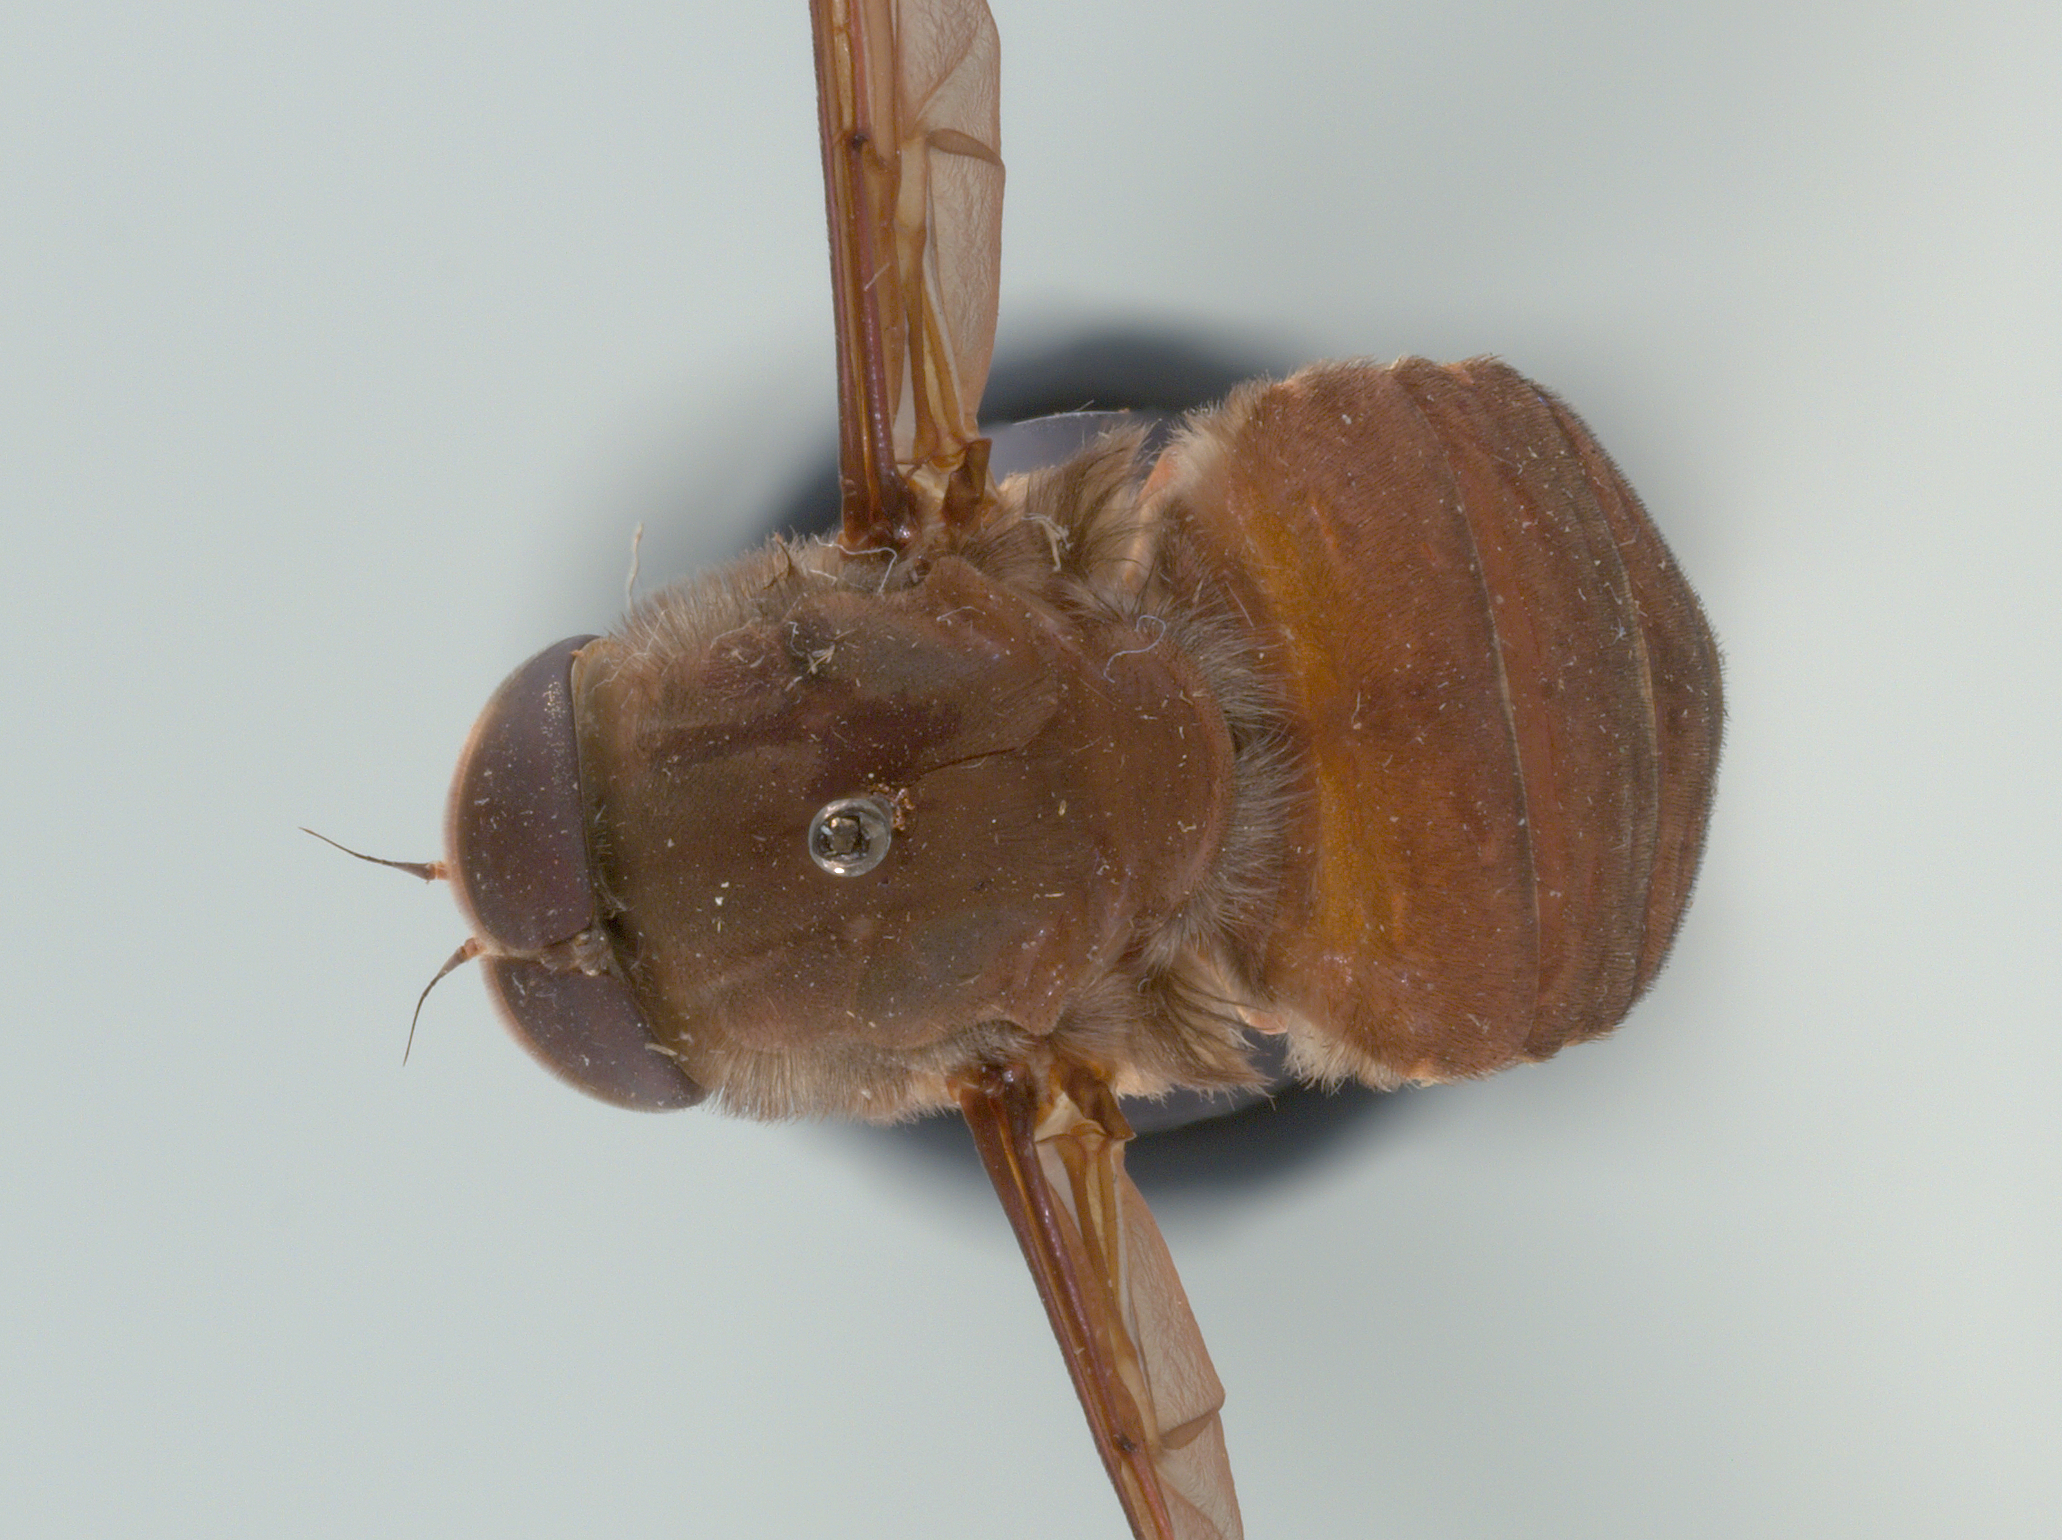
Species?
Trichophthalma novaehollandiae
